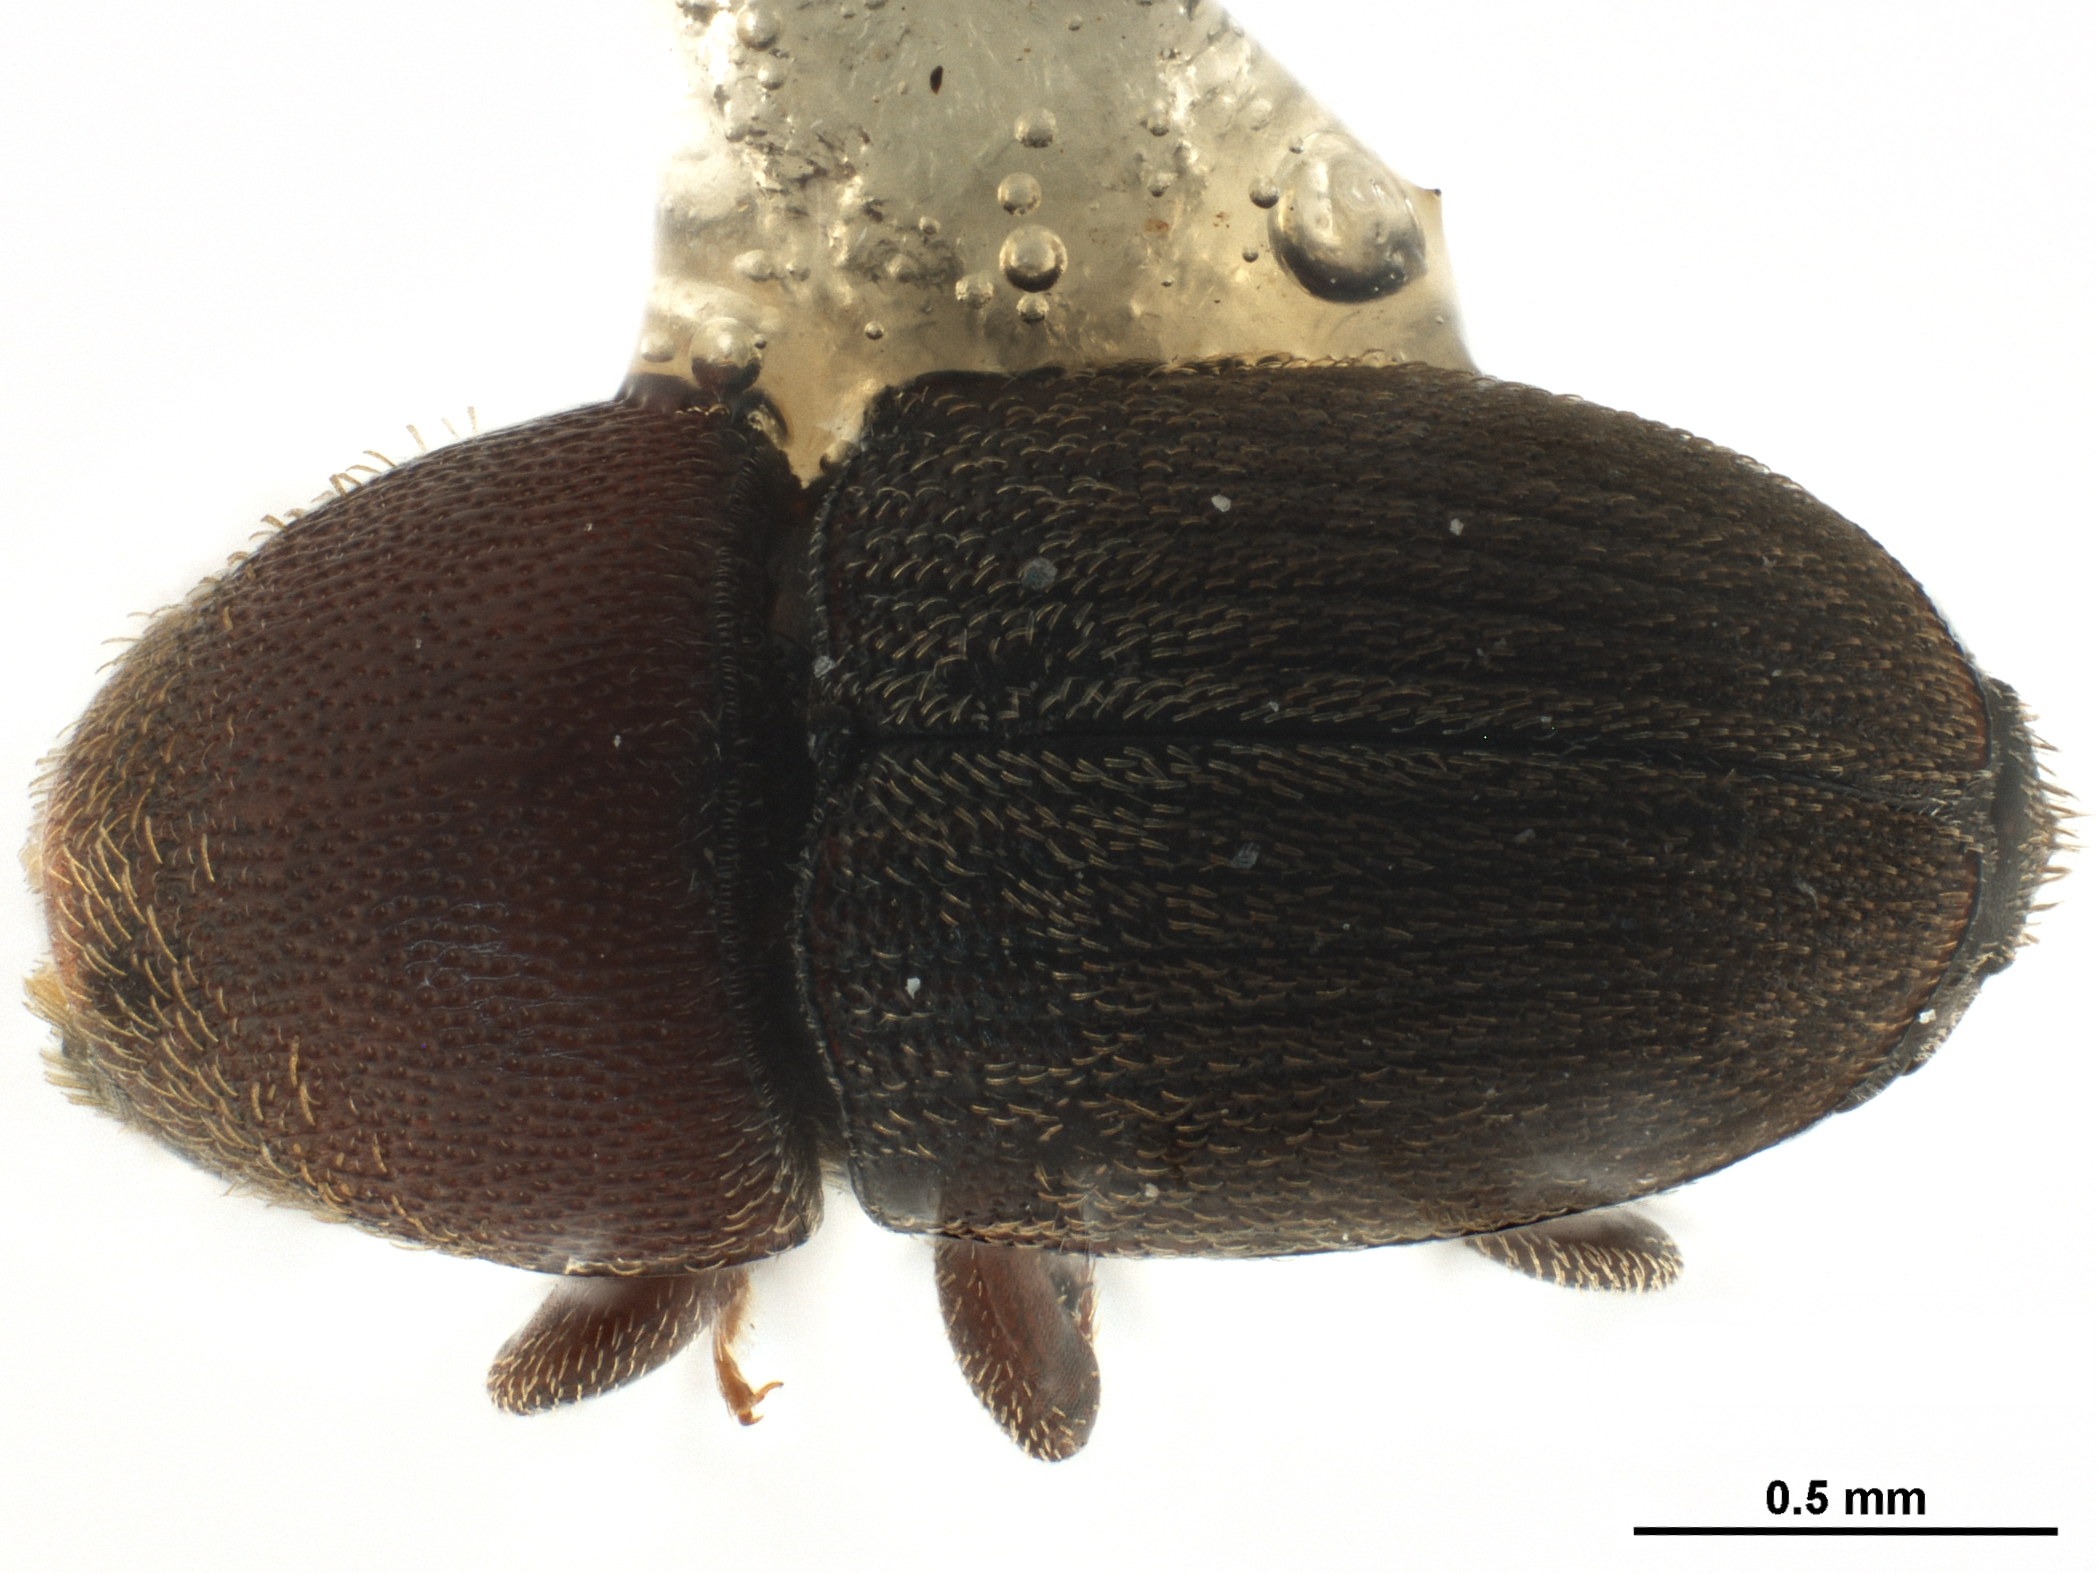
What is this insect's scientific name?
Cnemonyx panamensis
